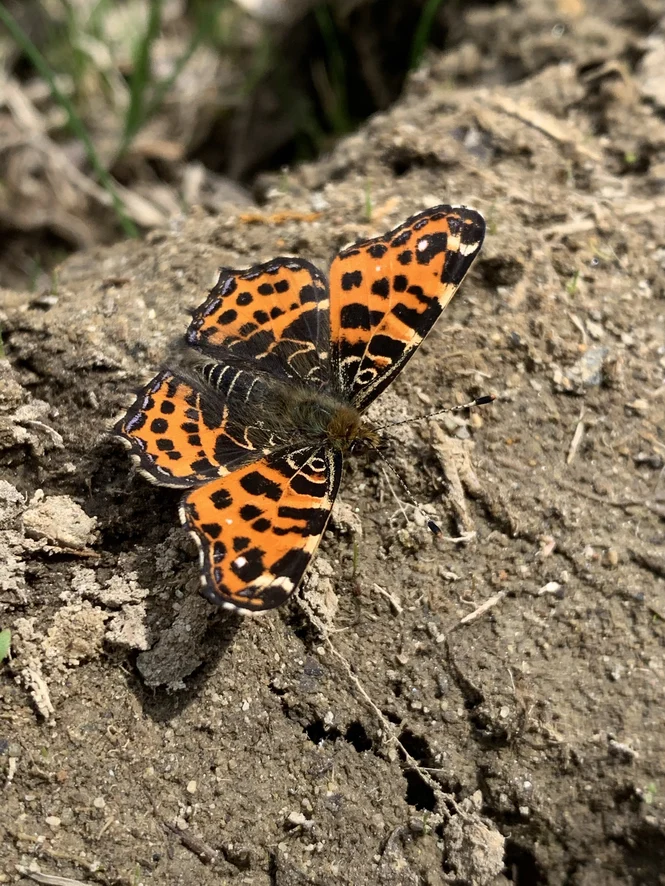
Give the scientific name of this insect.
Araschnia levana
